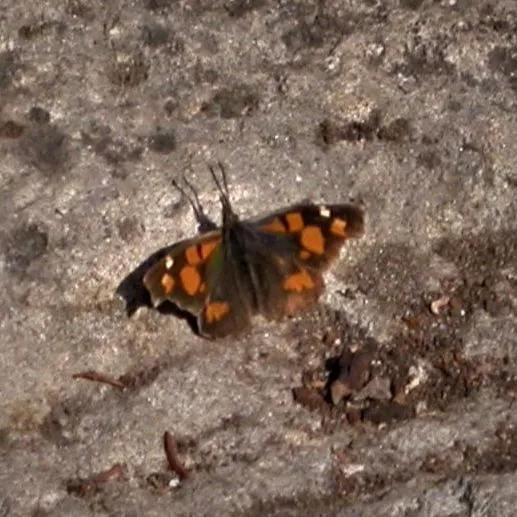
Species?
Libythea celtis
